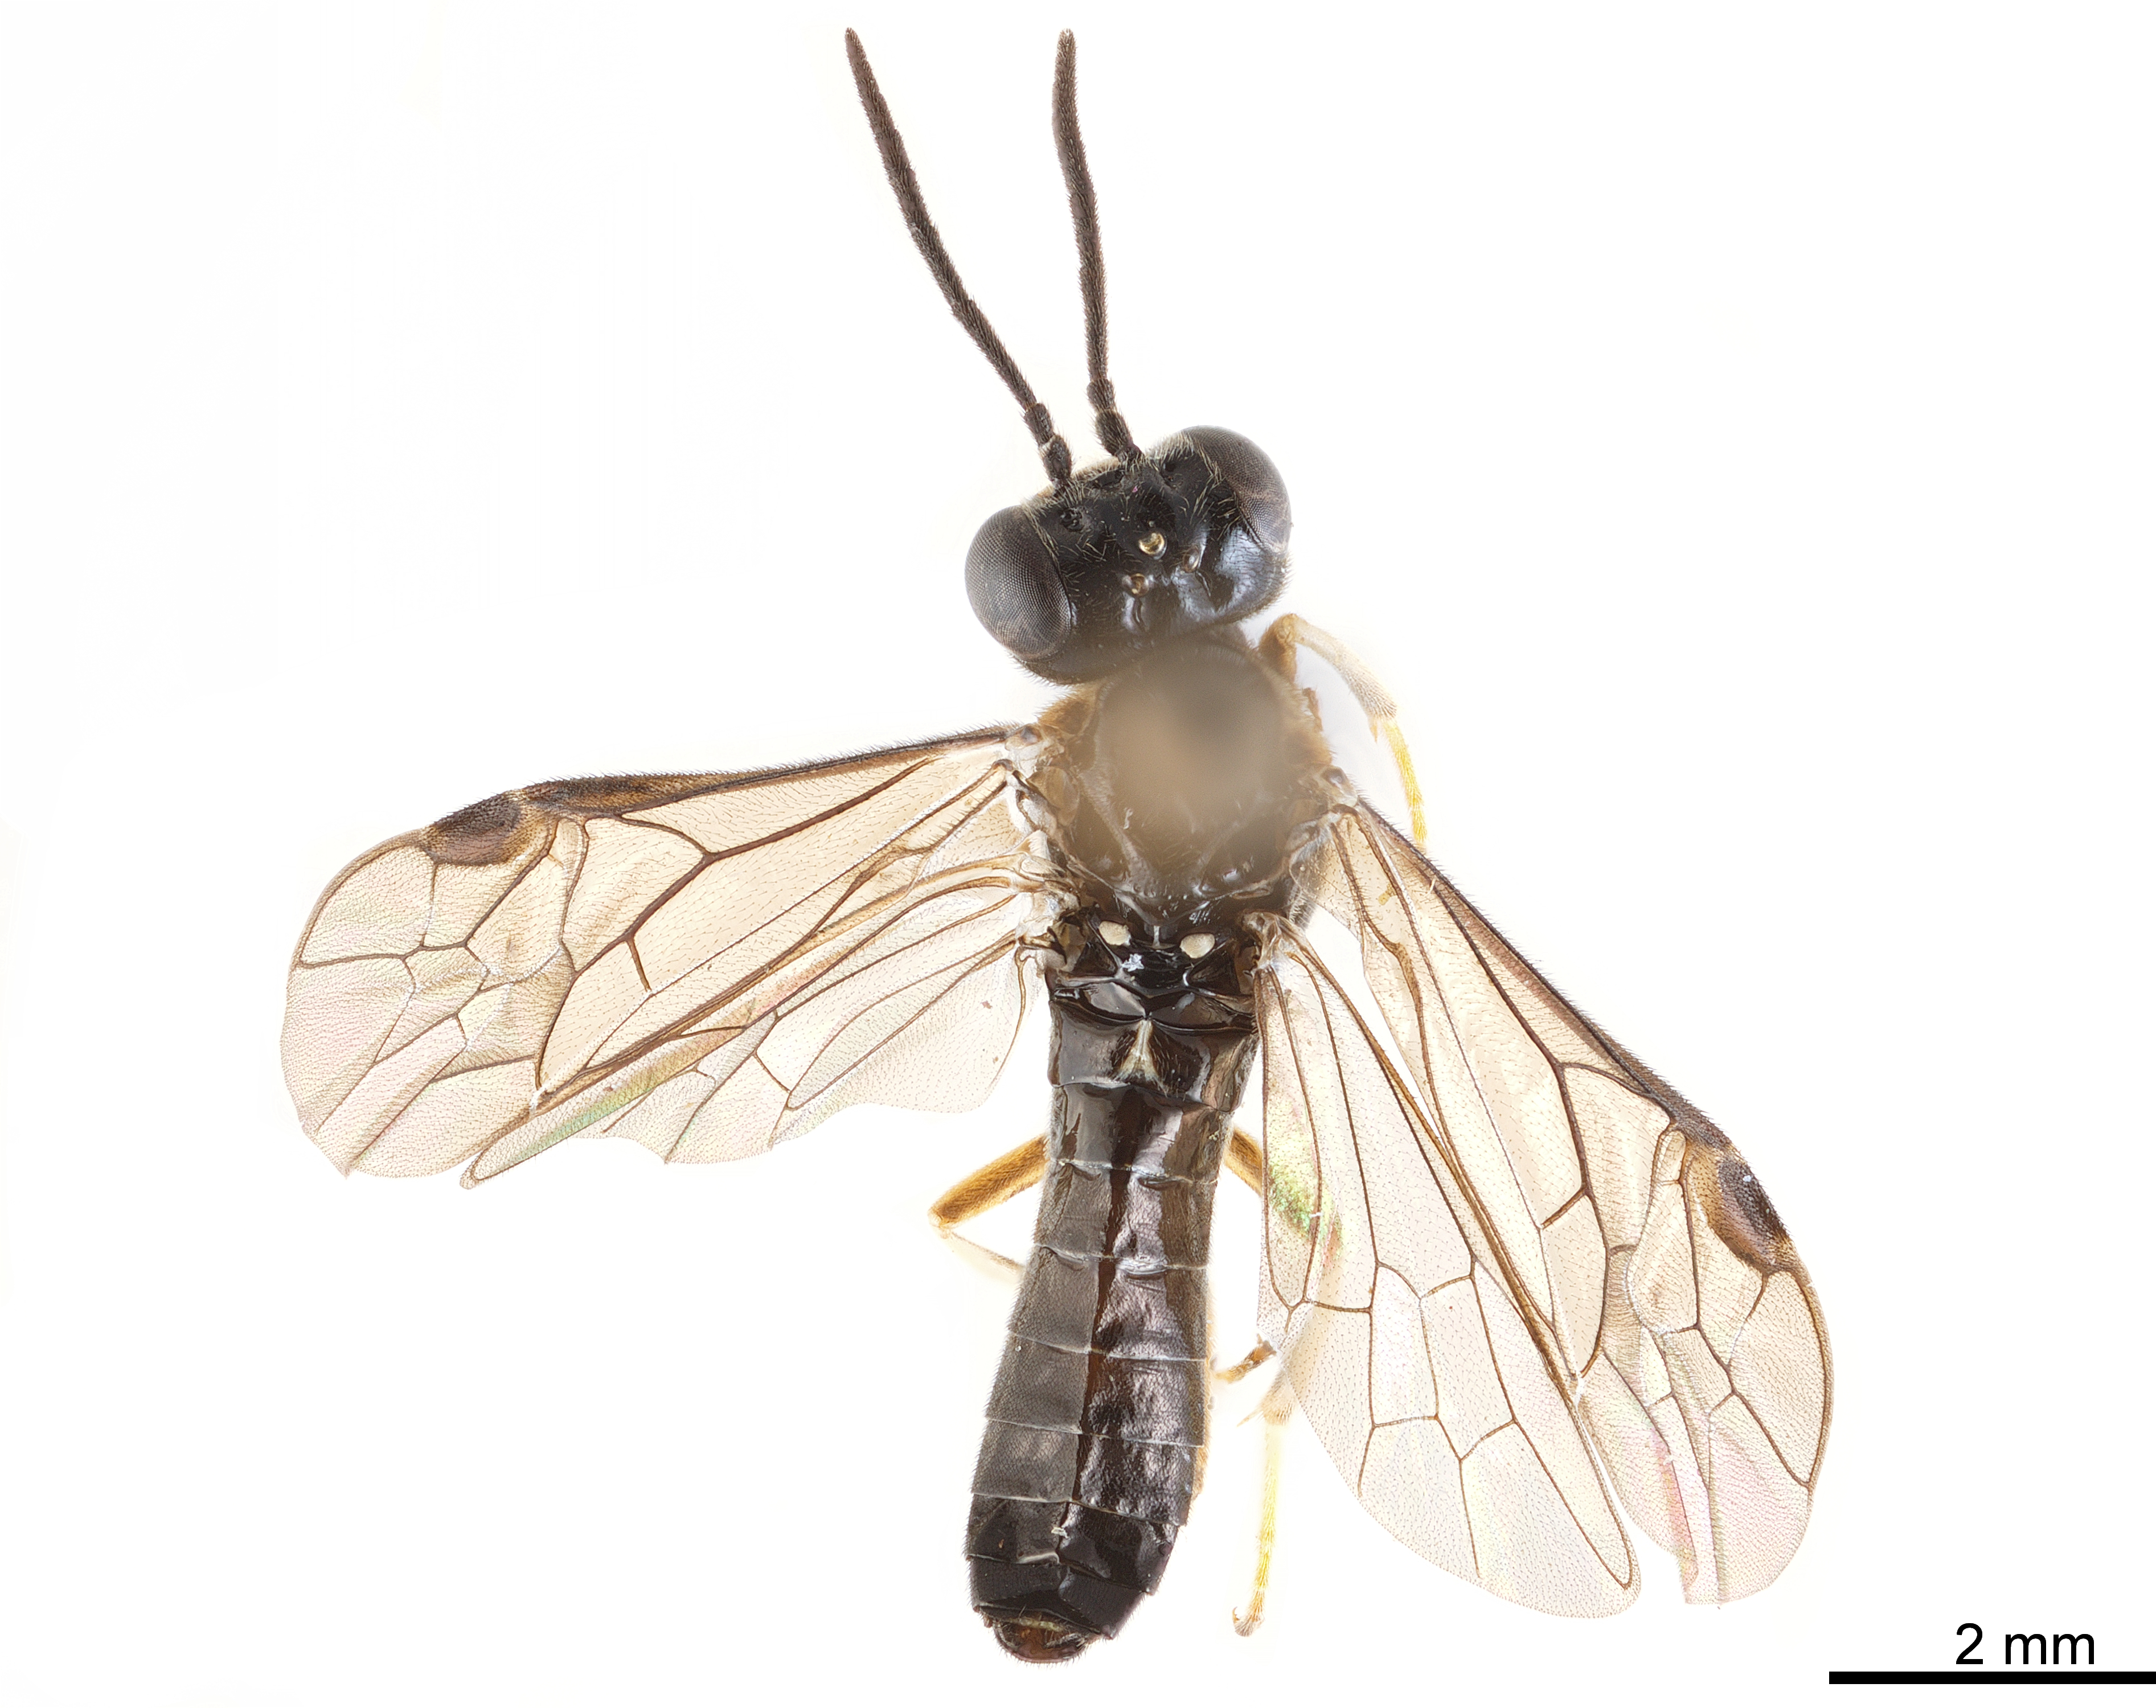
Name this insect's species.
Edenticornia zhejiangensis
